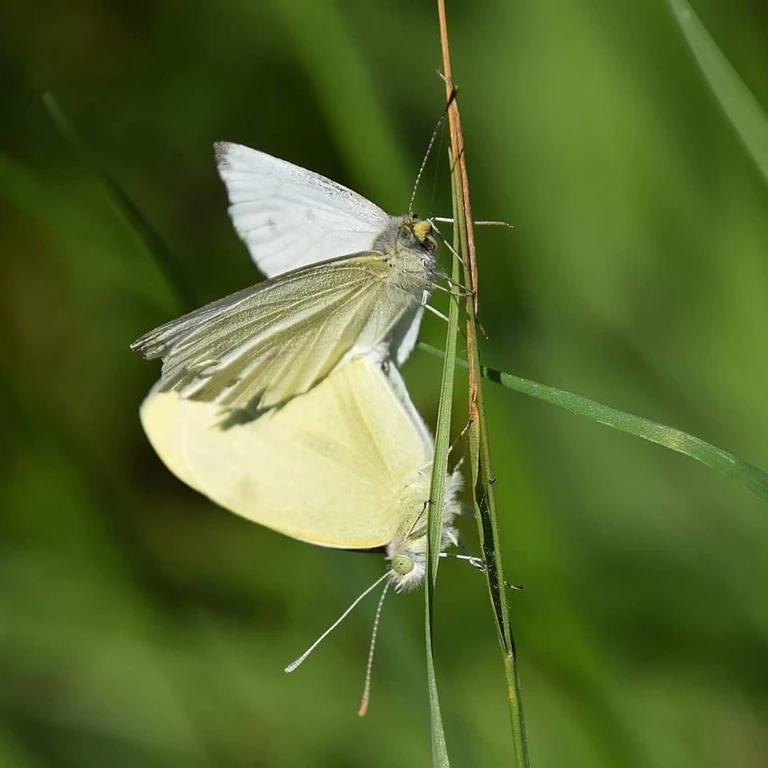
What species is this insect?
Pieris rapae
